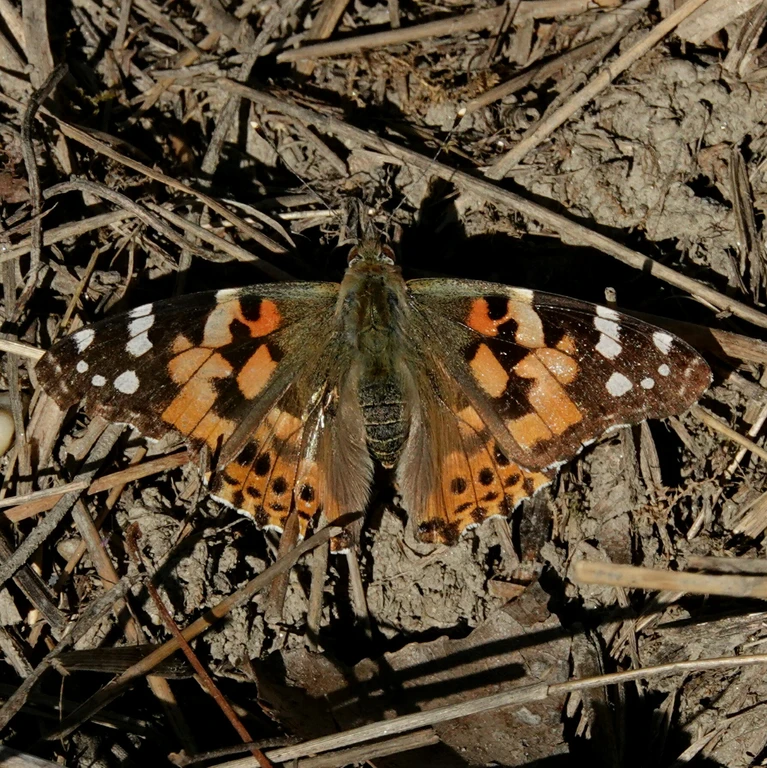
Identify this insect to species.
Vanessa cardui
